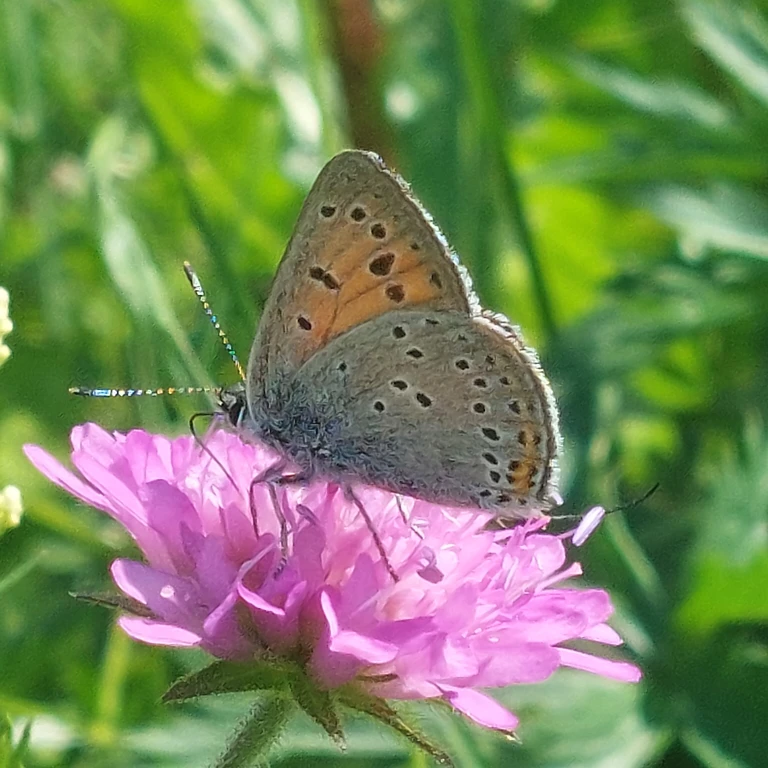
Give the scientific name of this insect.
Lycaena hippothoe (also Palaeochrysophanus hippothoe)
